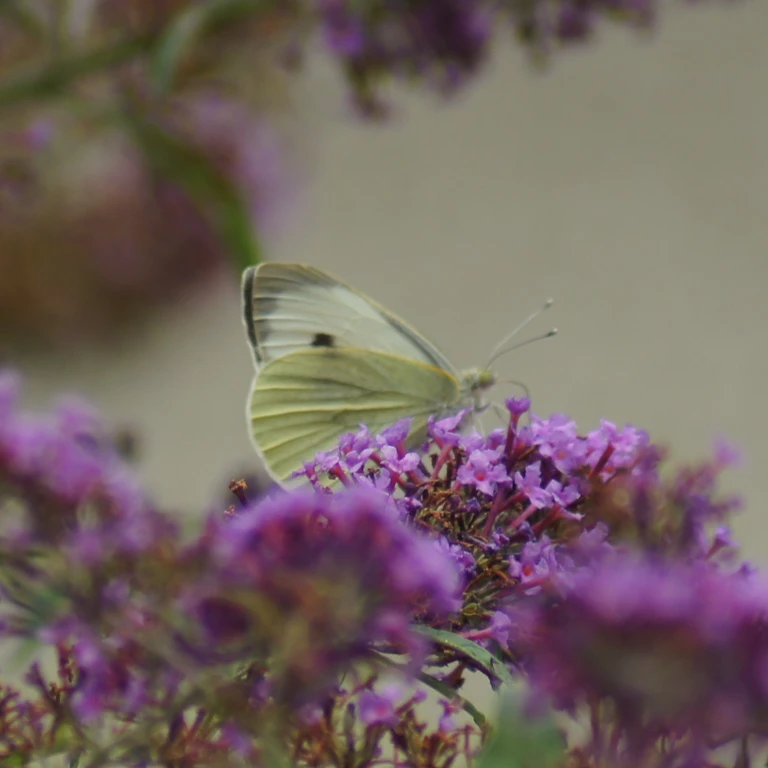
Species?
Pieris brassicae
